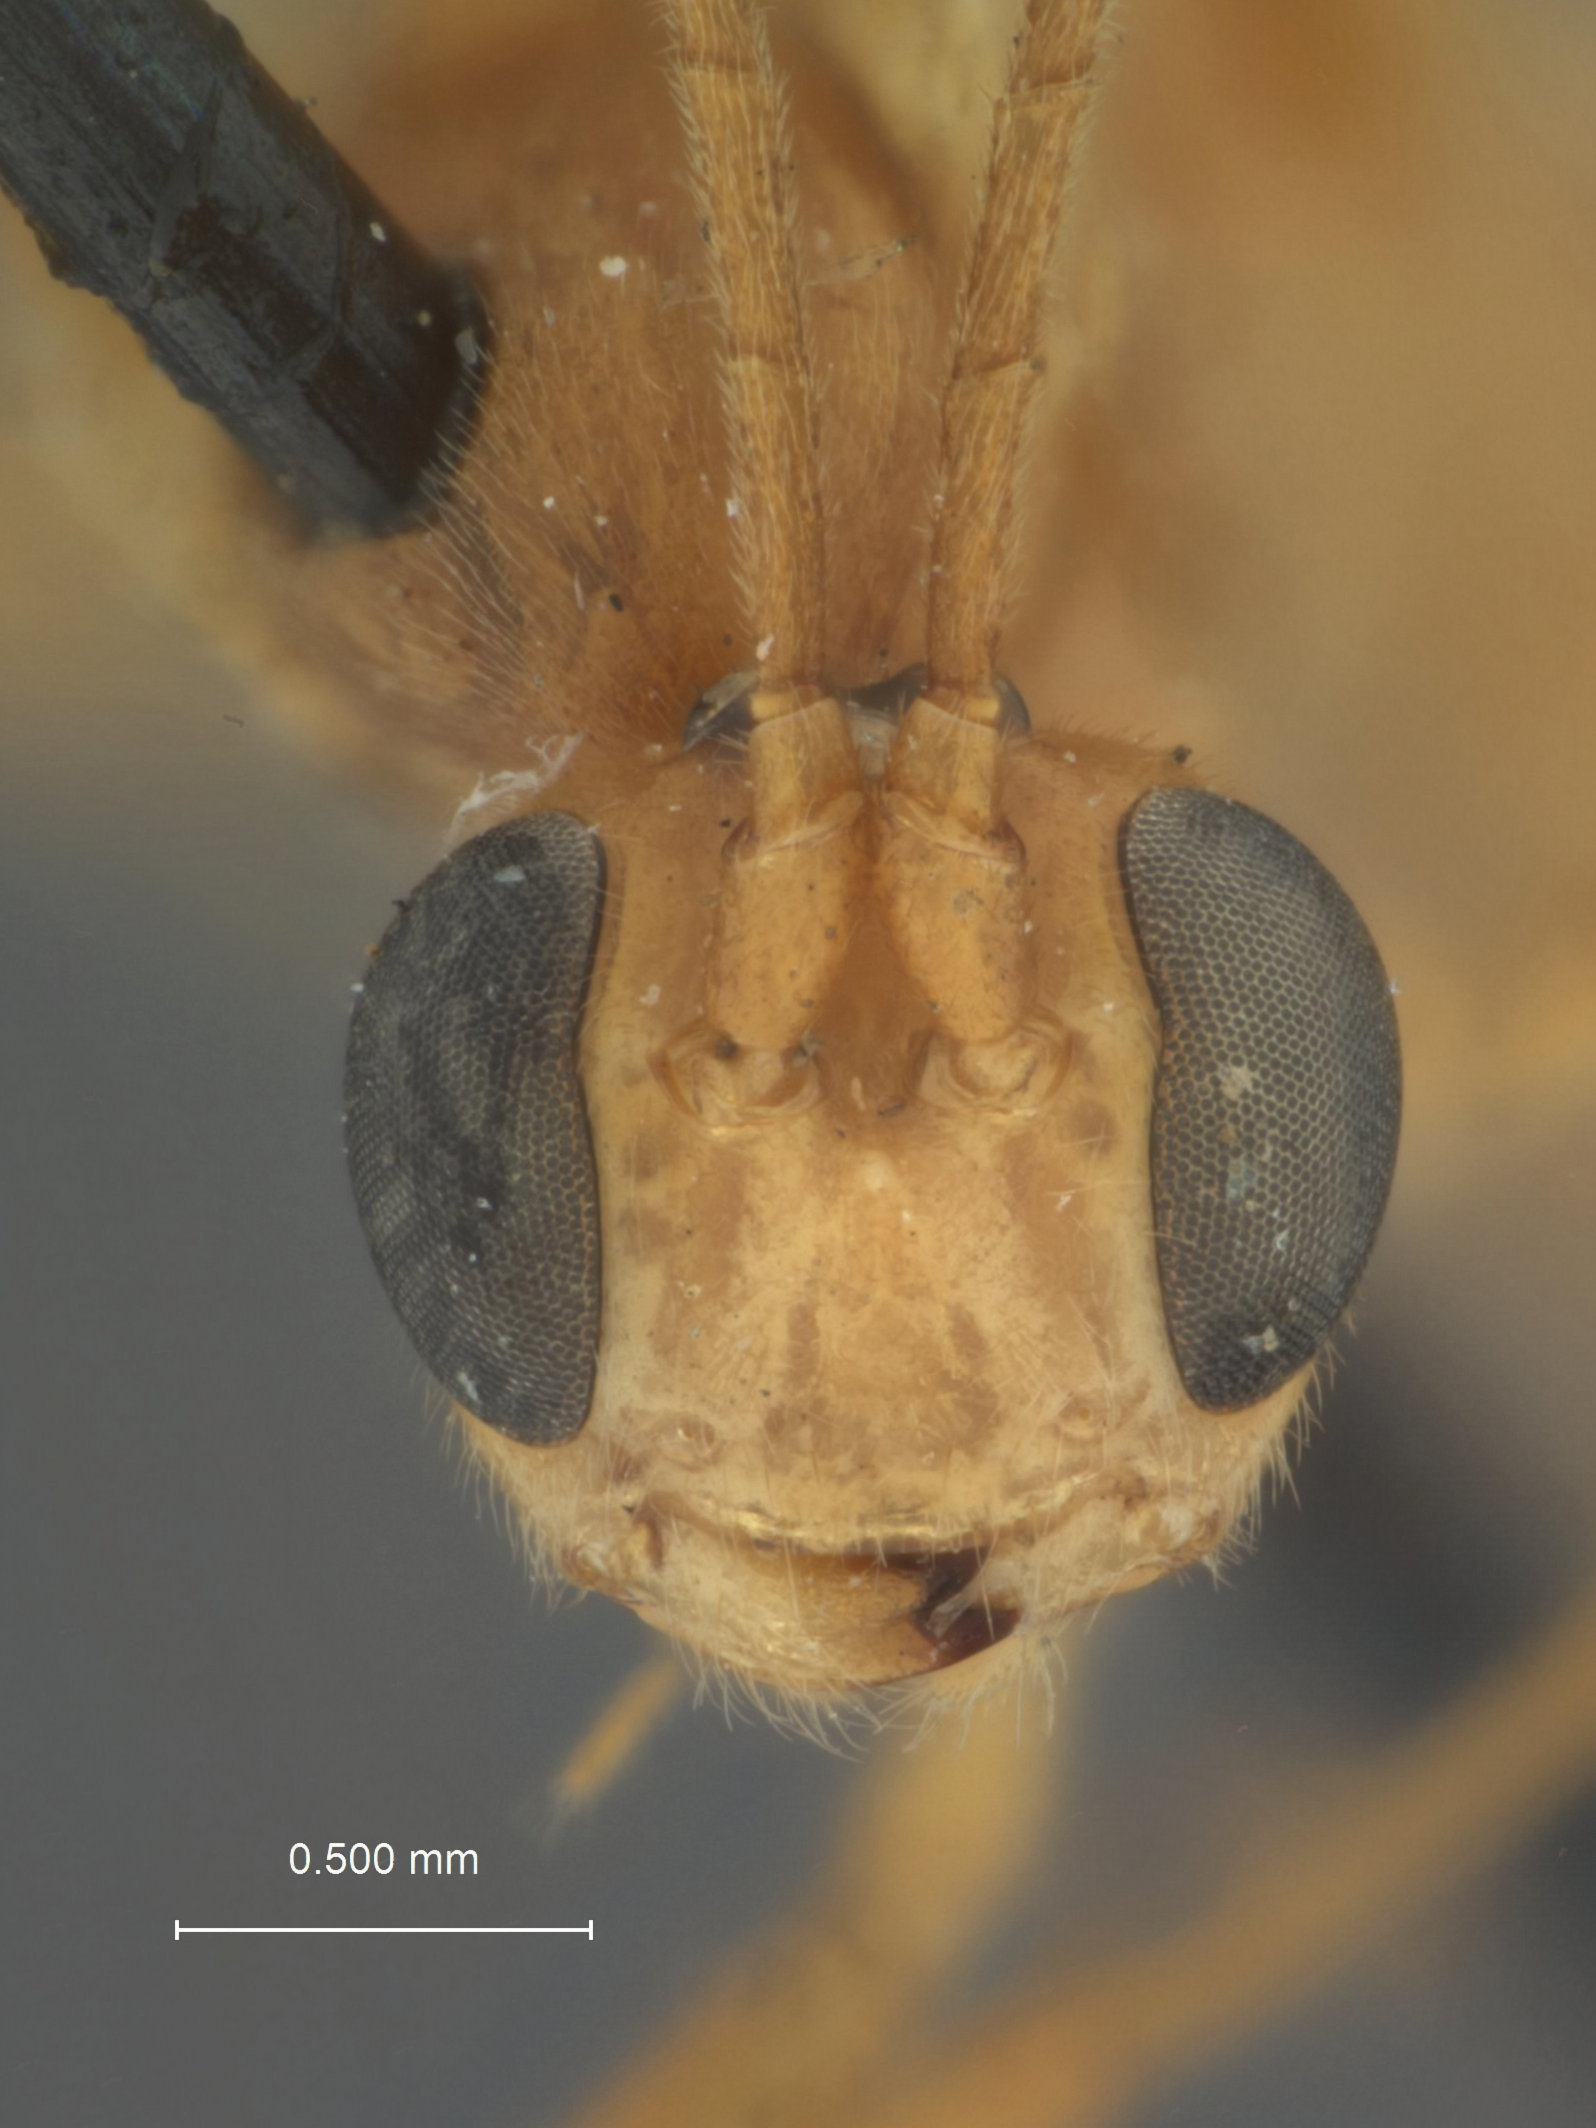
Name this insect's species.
Perilissus araius
